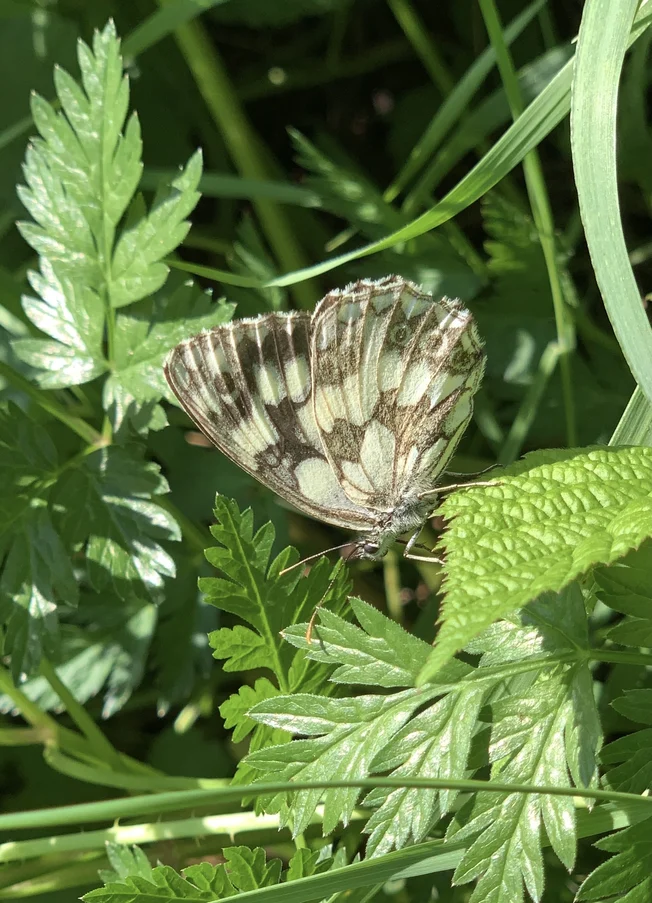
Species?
Melanargia galathea
